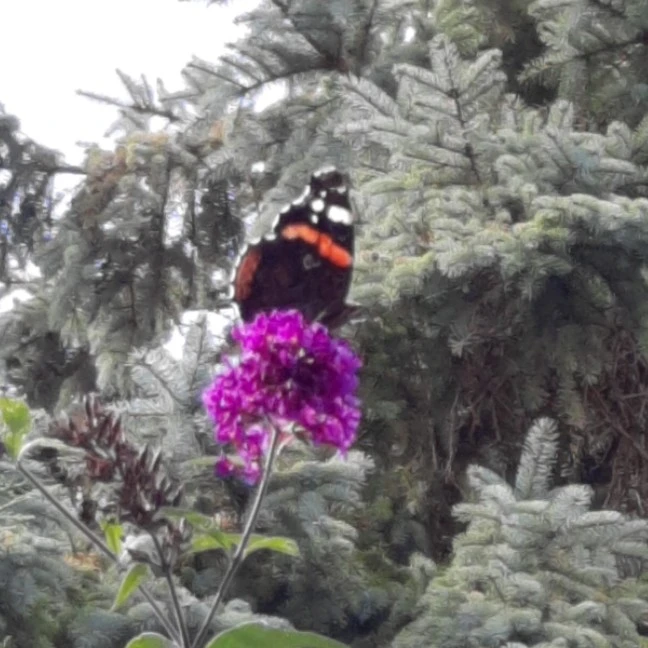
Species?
Vanessa atalanta
